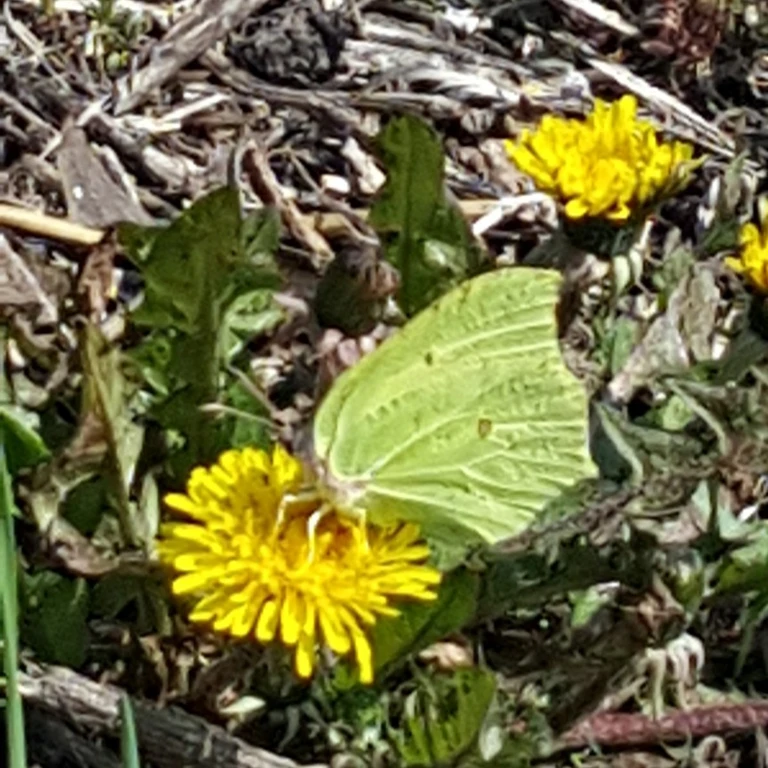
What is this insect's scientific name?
Gonepteryx rhamni
